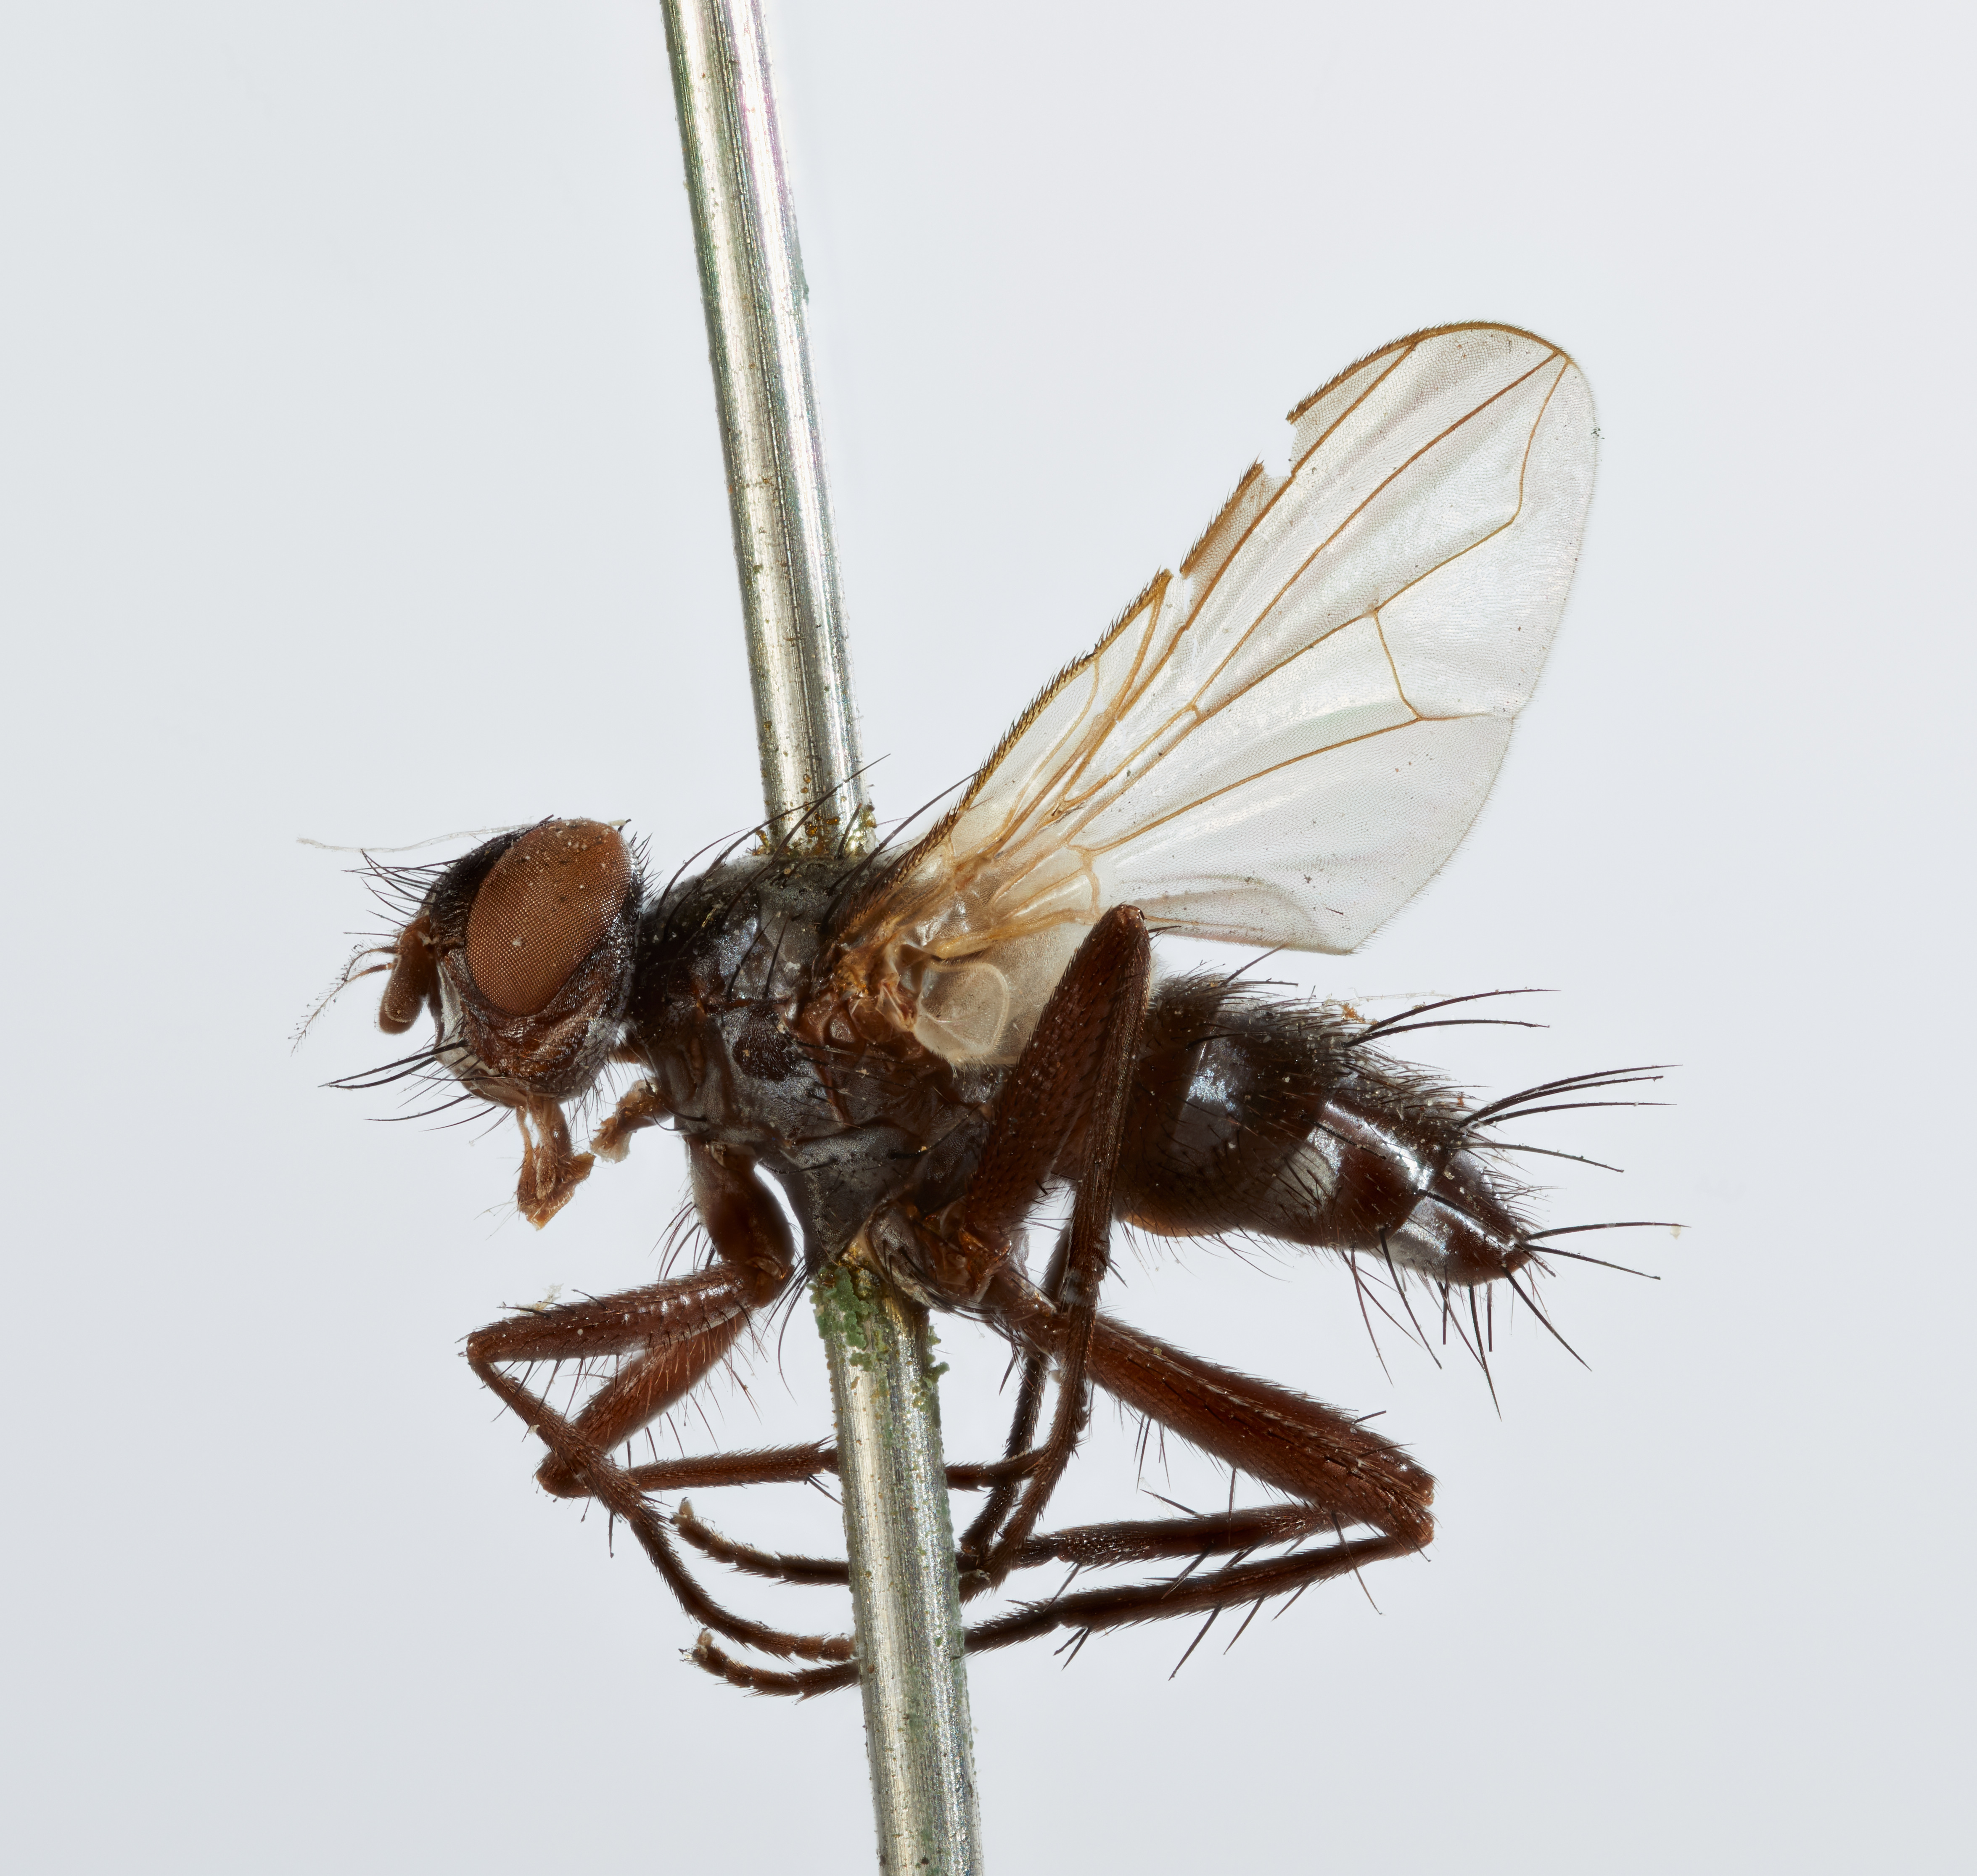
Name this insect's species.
Neonyctia ciliata
